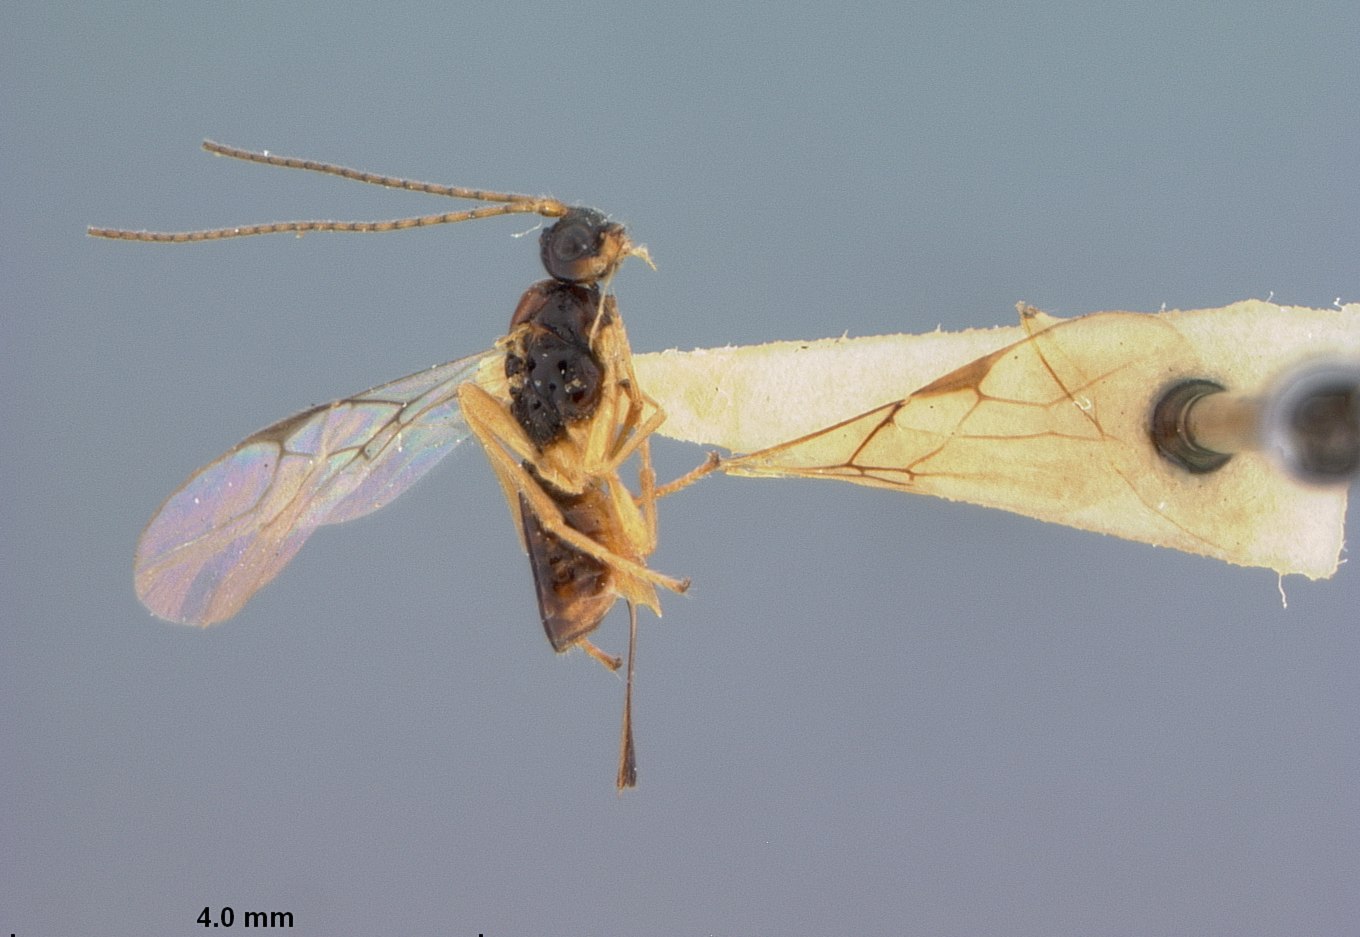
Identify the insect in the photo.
Phaenocarpa californica
